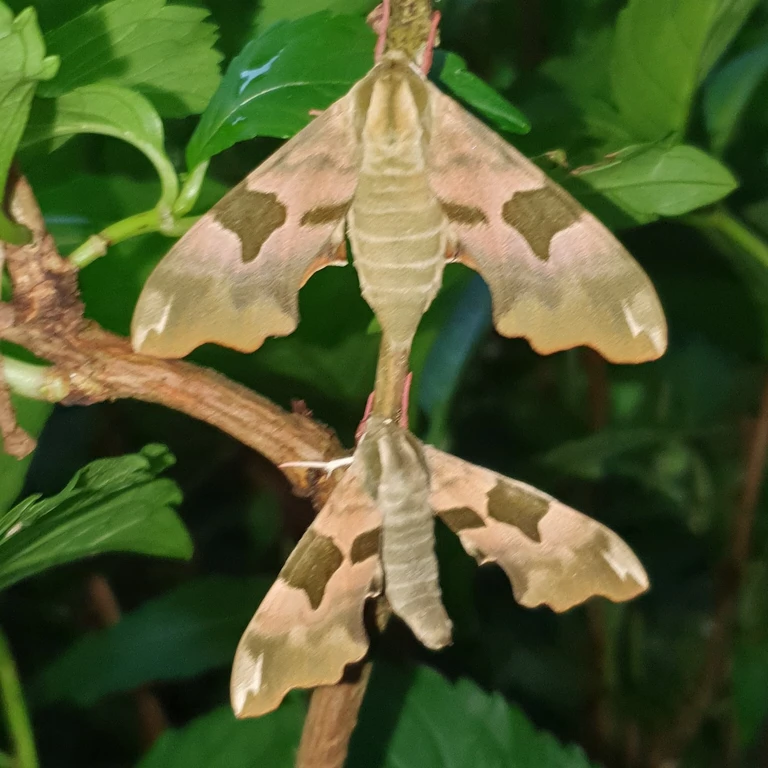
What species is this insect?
Mimas tiliae
